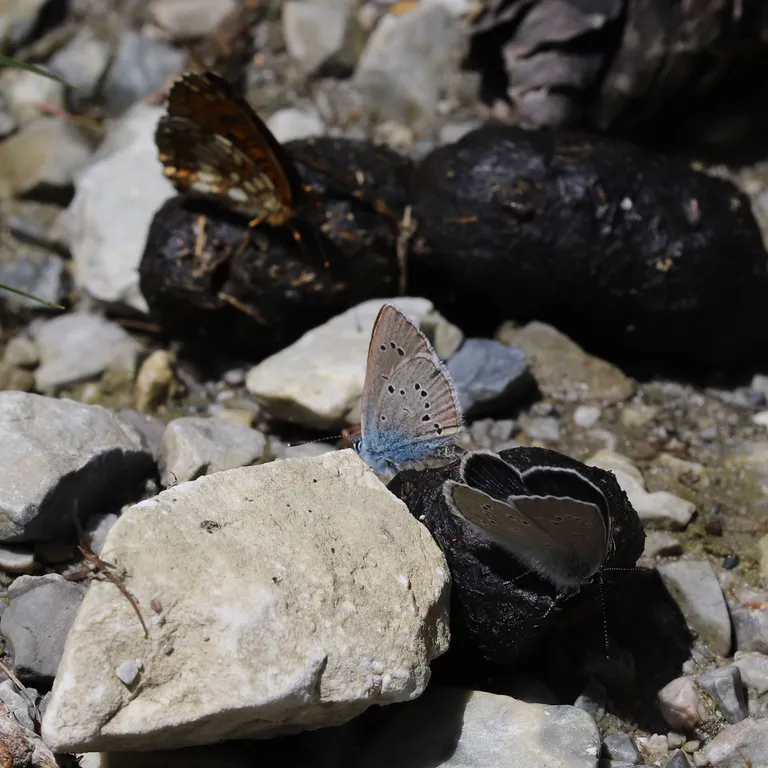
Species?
Cyaniris semiargus
